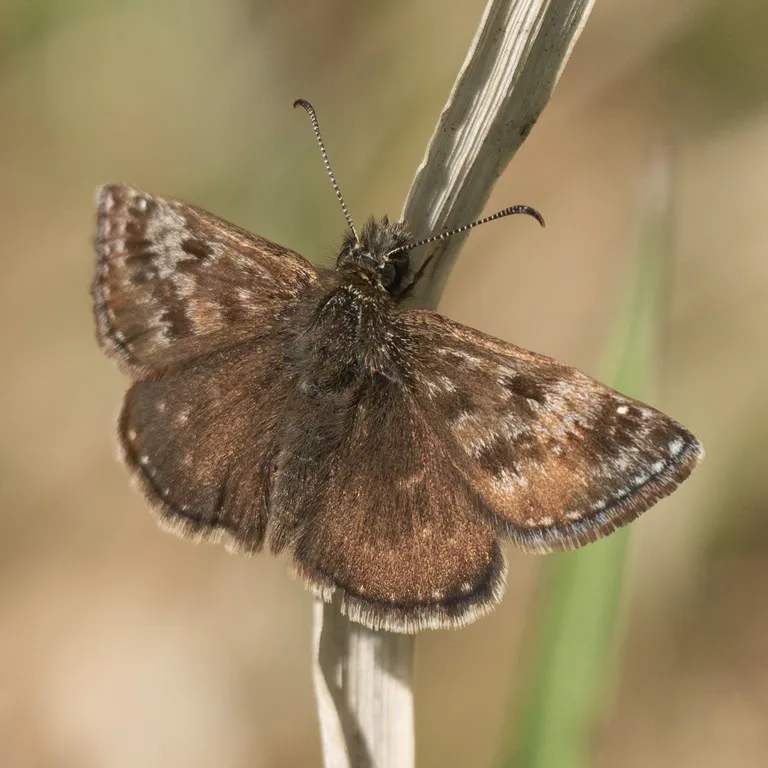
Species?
Erynnis tages
